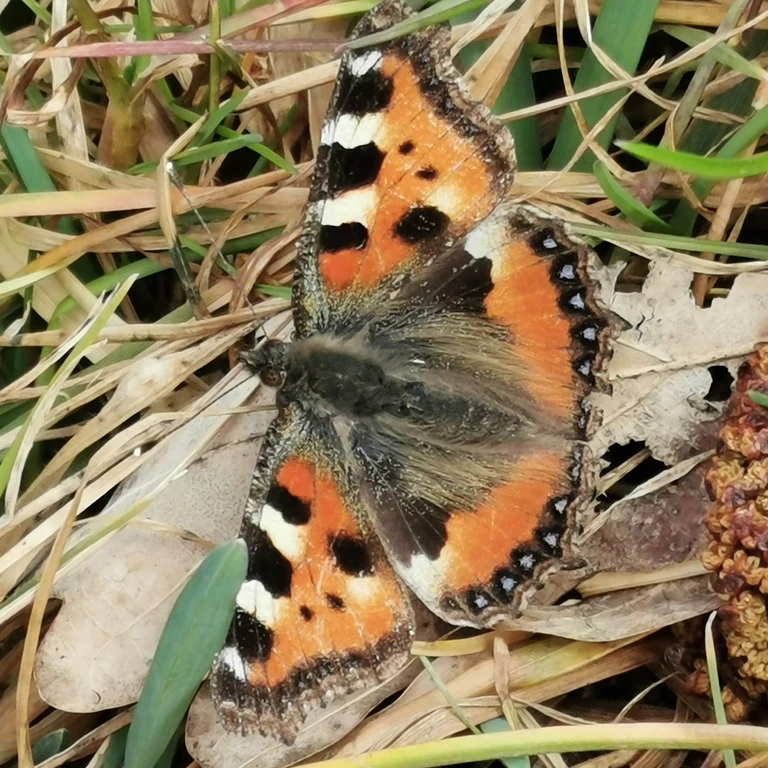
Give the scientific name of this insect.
Aglais urticae
